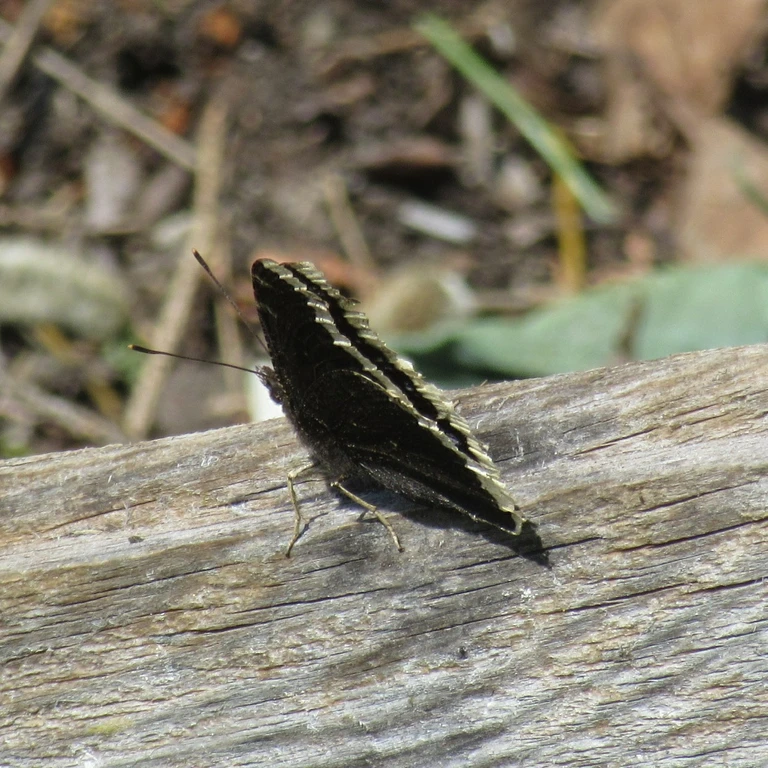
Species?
Nymphalis antiopa
